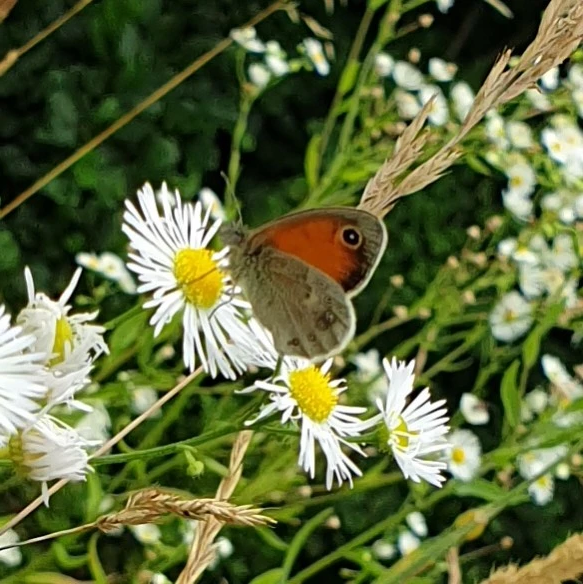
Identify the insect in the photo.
Coenonympha pamphilus
